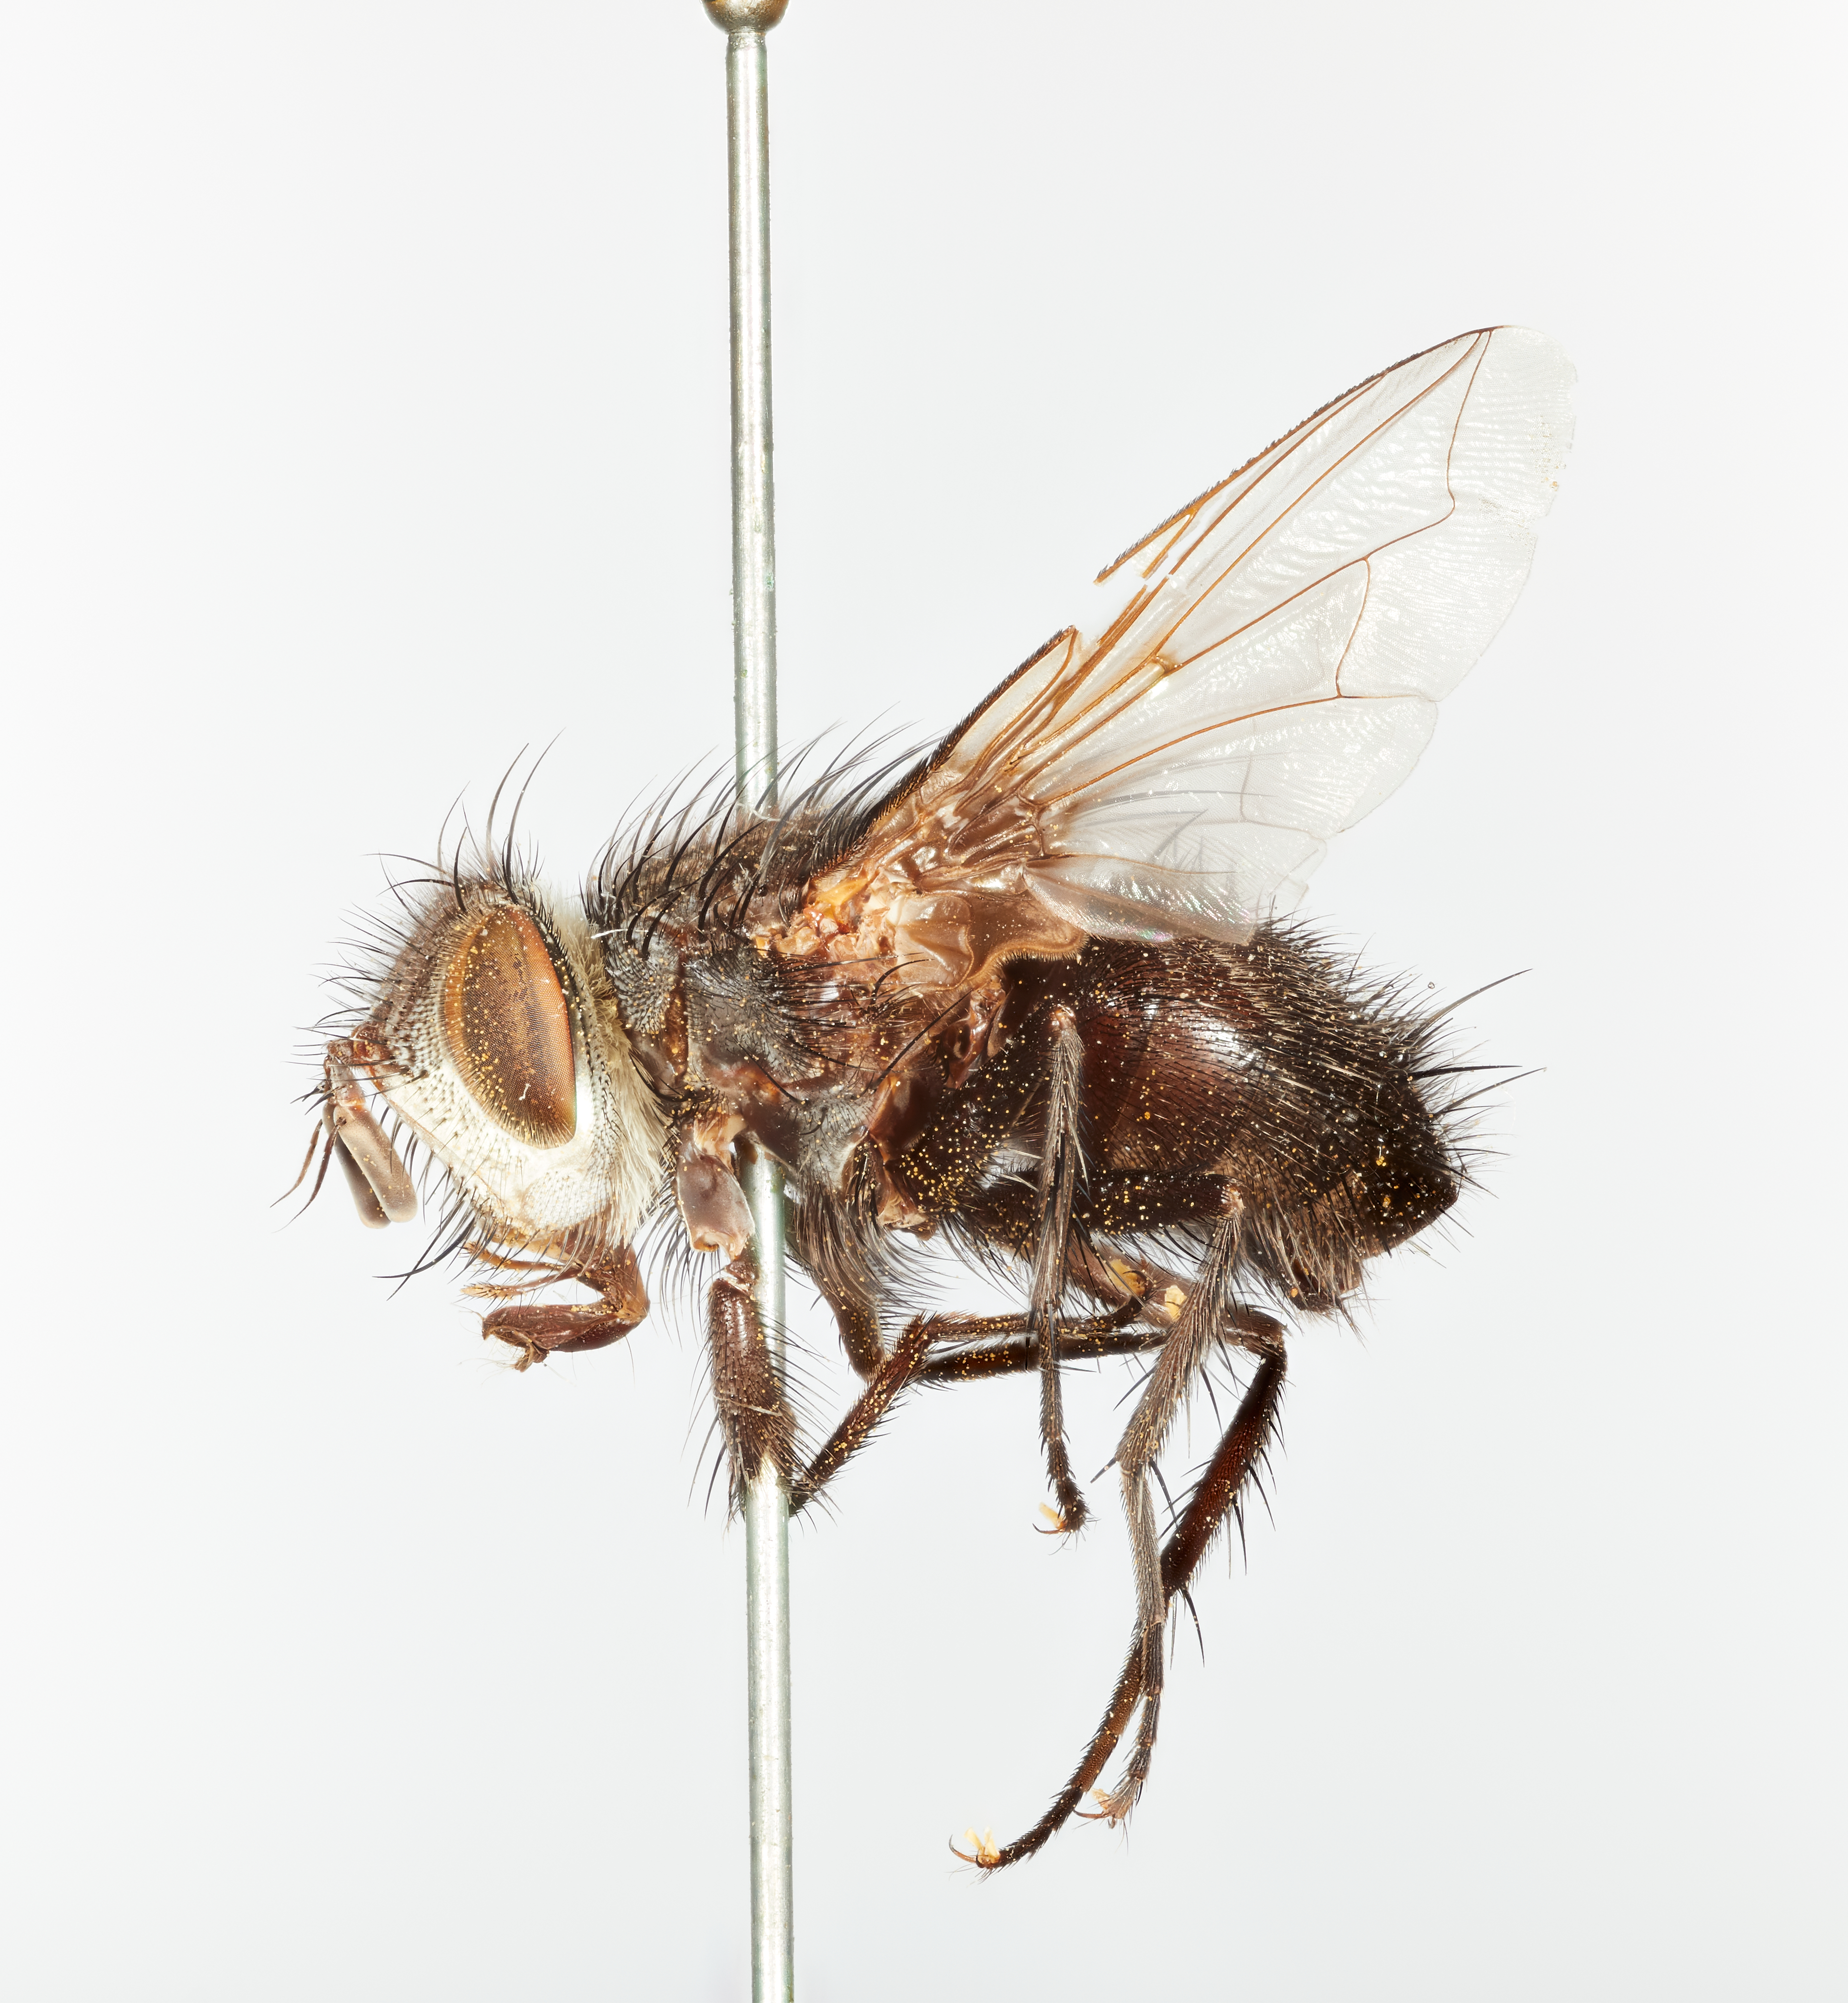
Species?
Gaediopsis cockerelli
